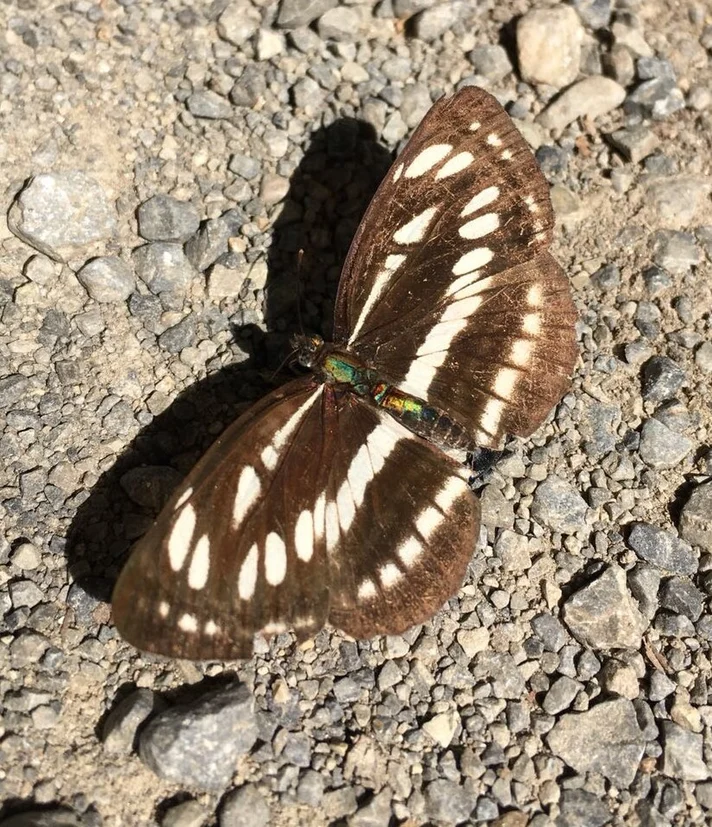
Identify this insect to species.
Neptis sappho
